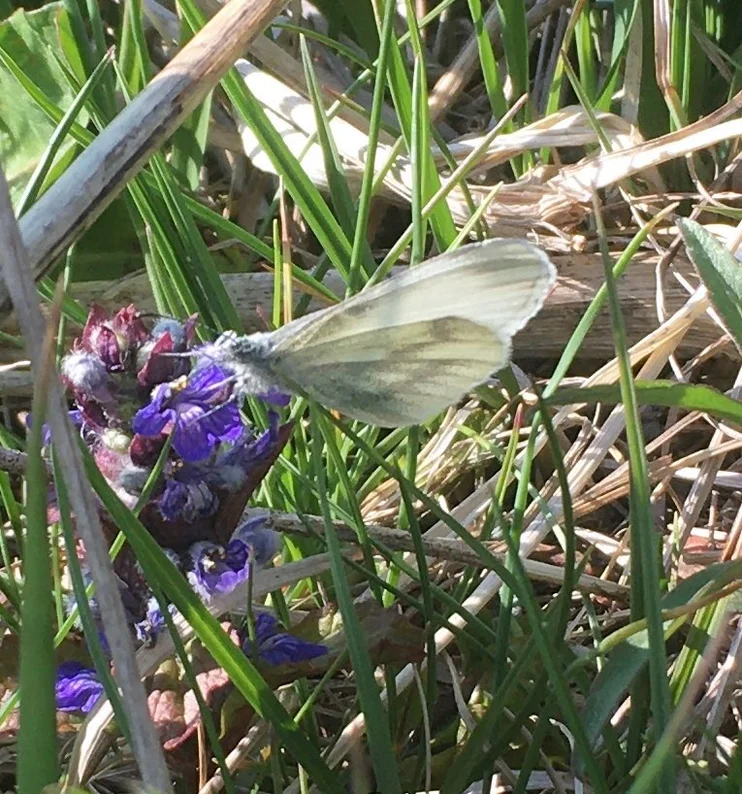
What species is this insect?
Leptidea sinapis/juvernica
